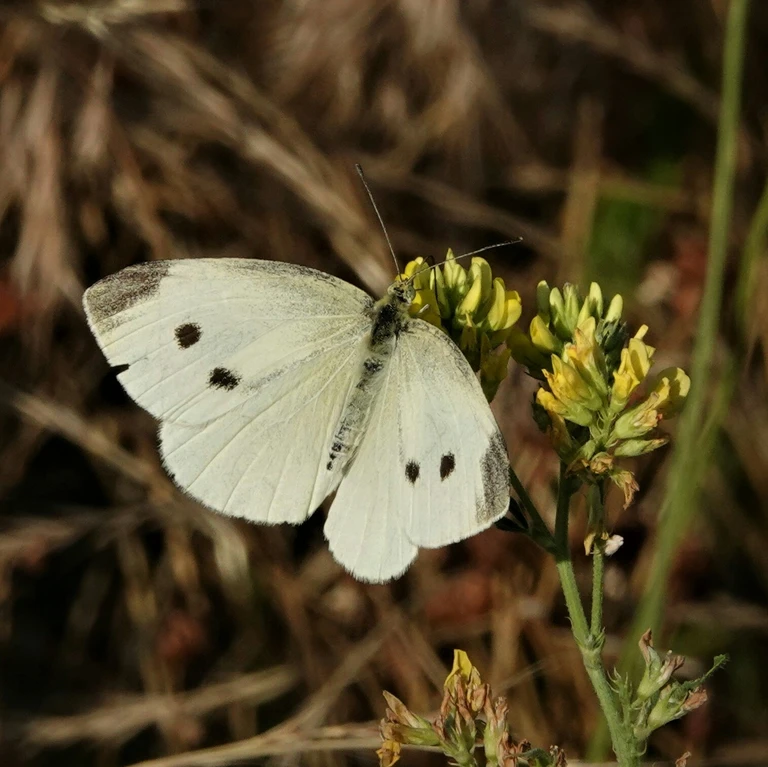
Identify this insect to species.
Pieris rapae
